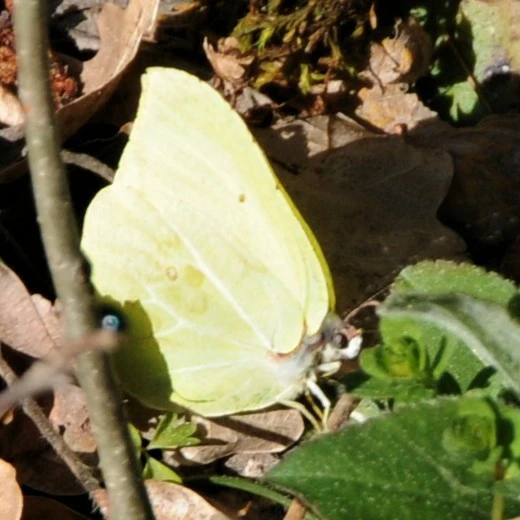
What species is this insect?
Gonepteryx rhamni
